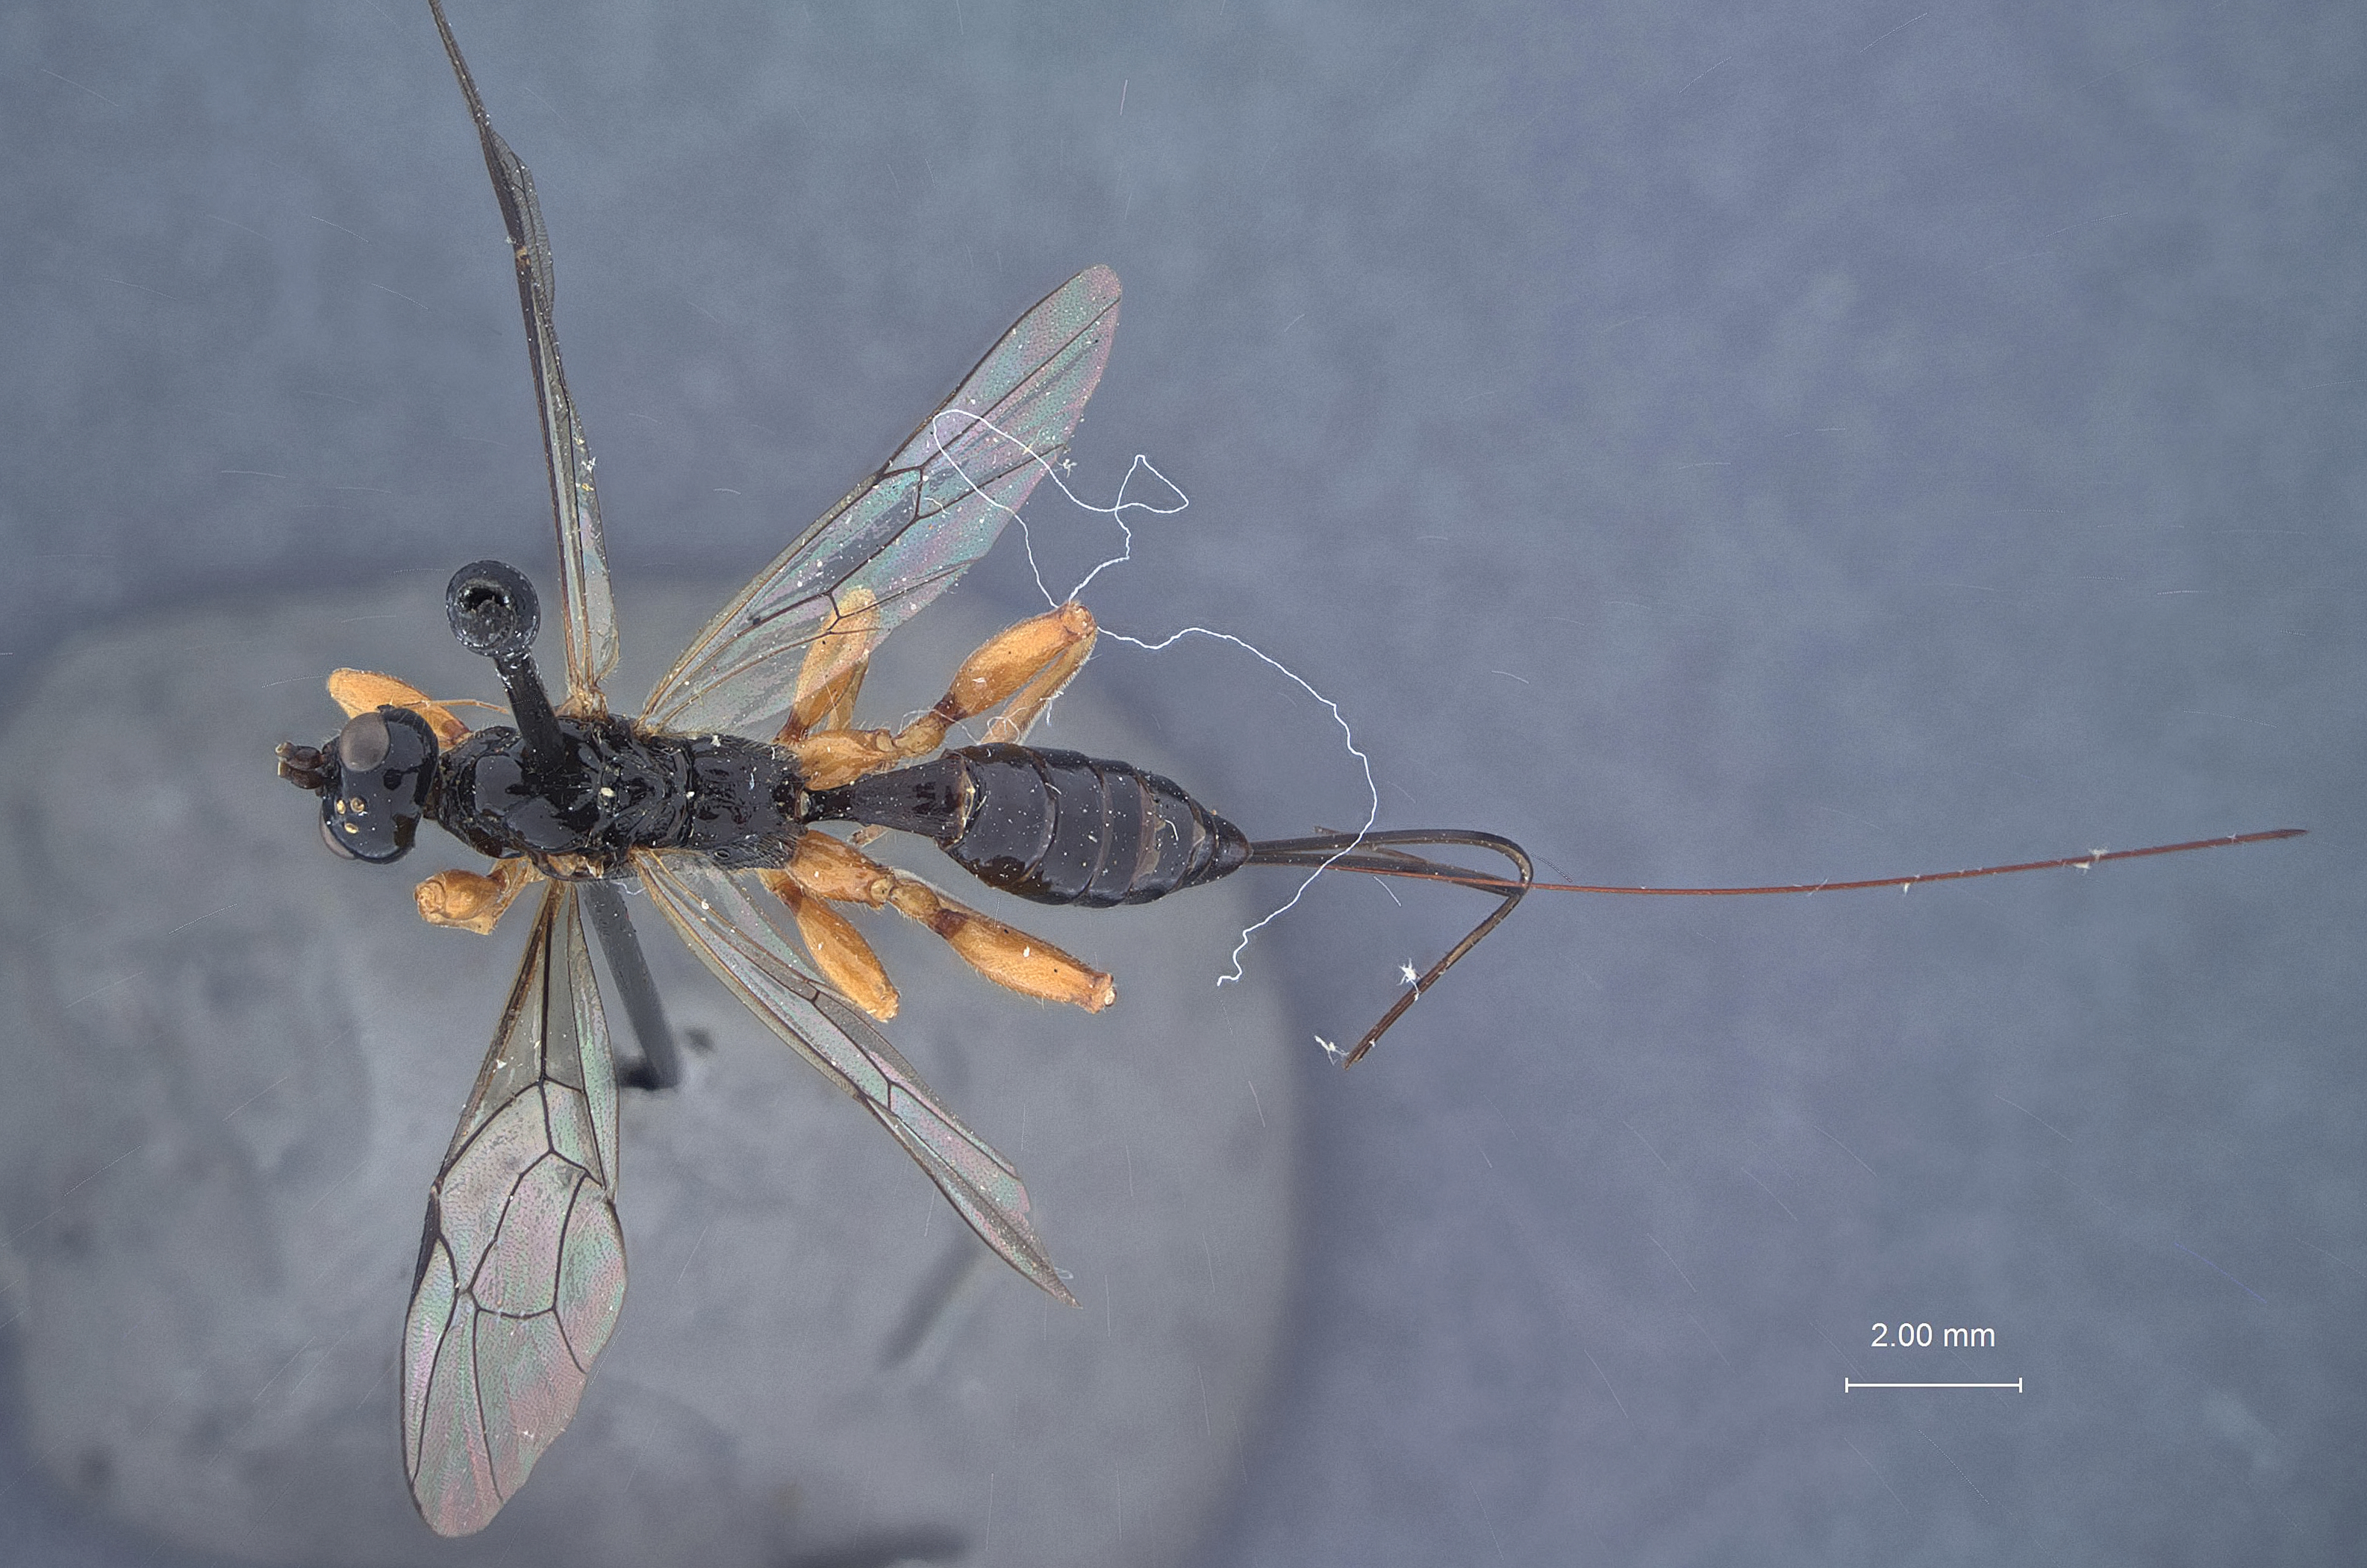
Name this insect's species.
Odontocolon ochropus
